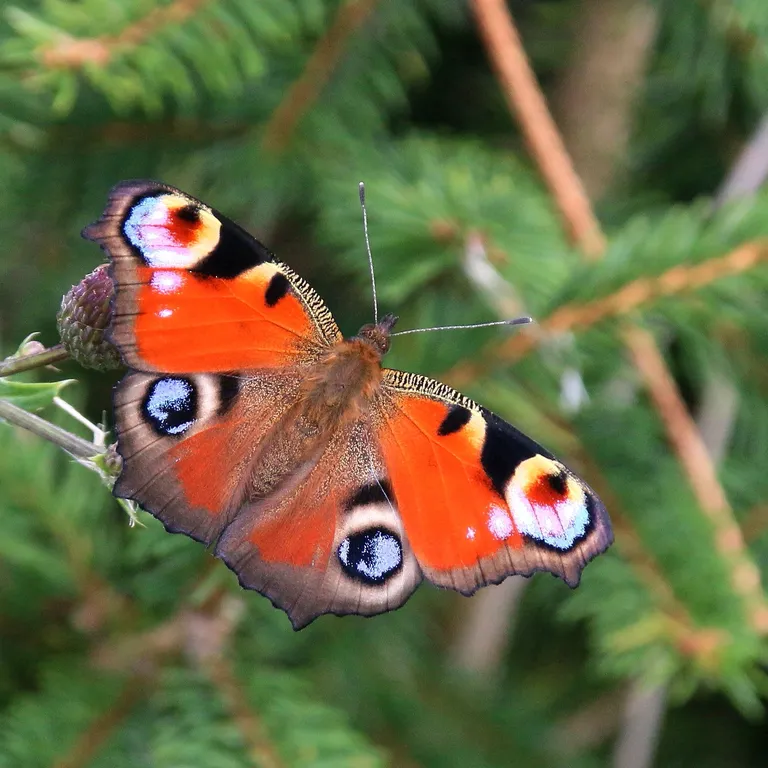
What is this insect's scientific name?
Aglais io
